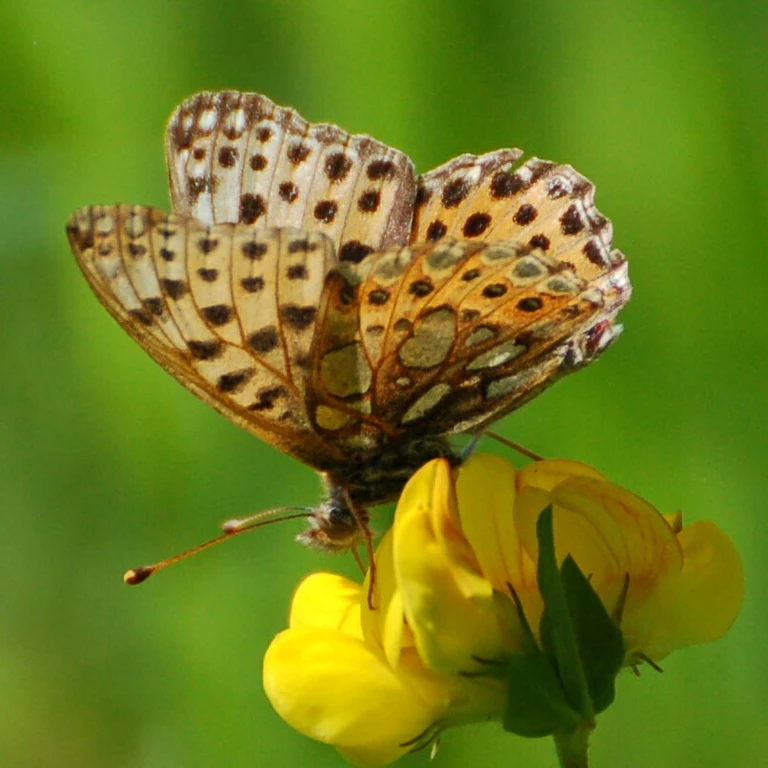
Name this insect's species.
Issoria lathonia
